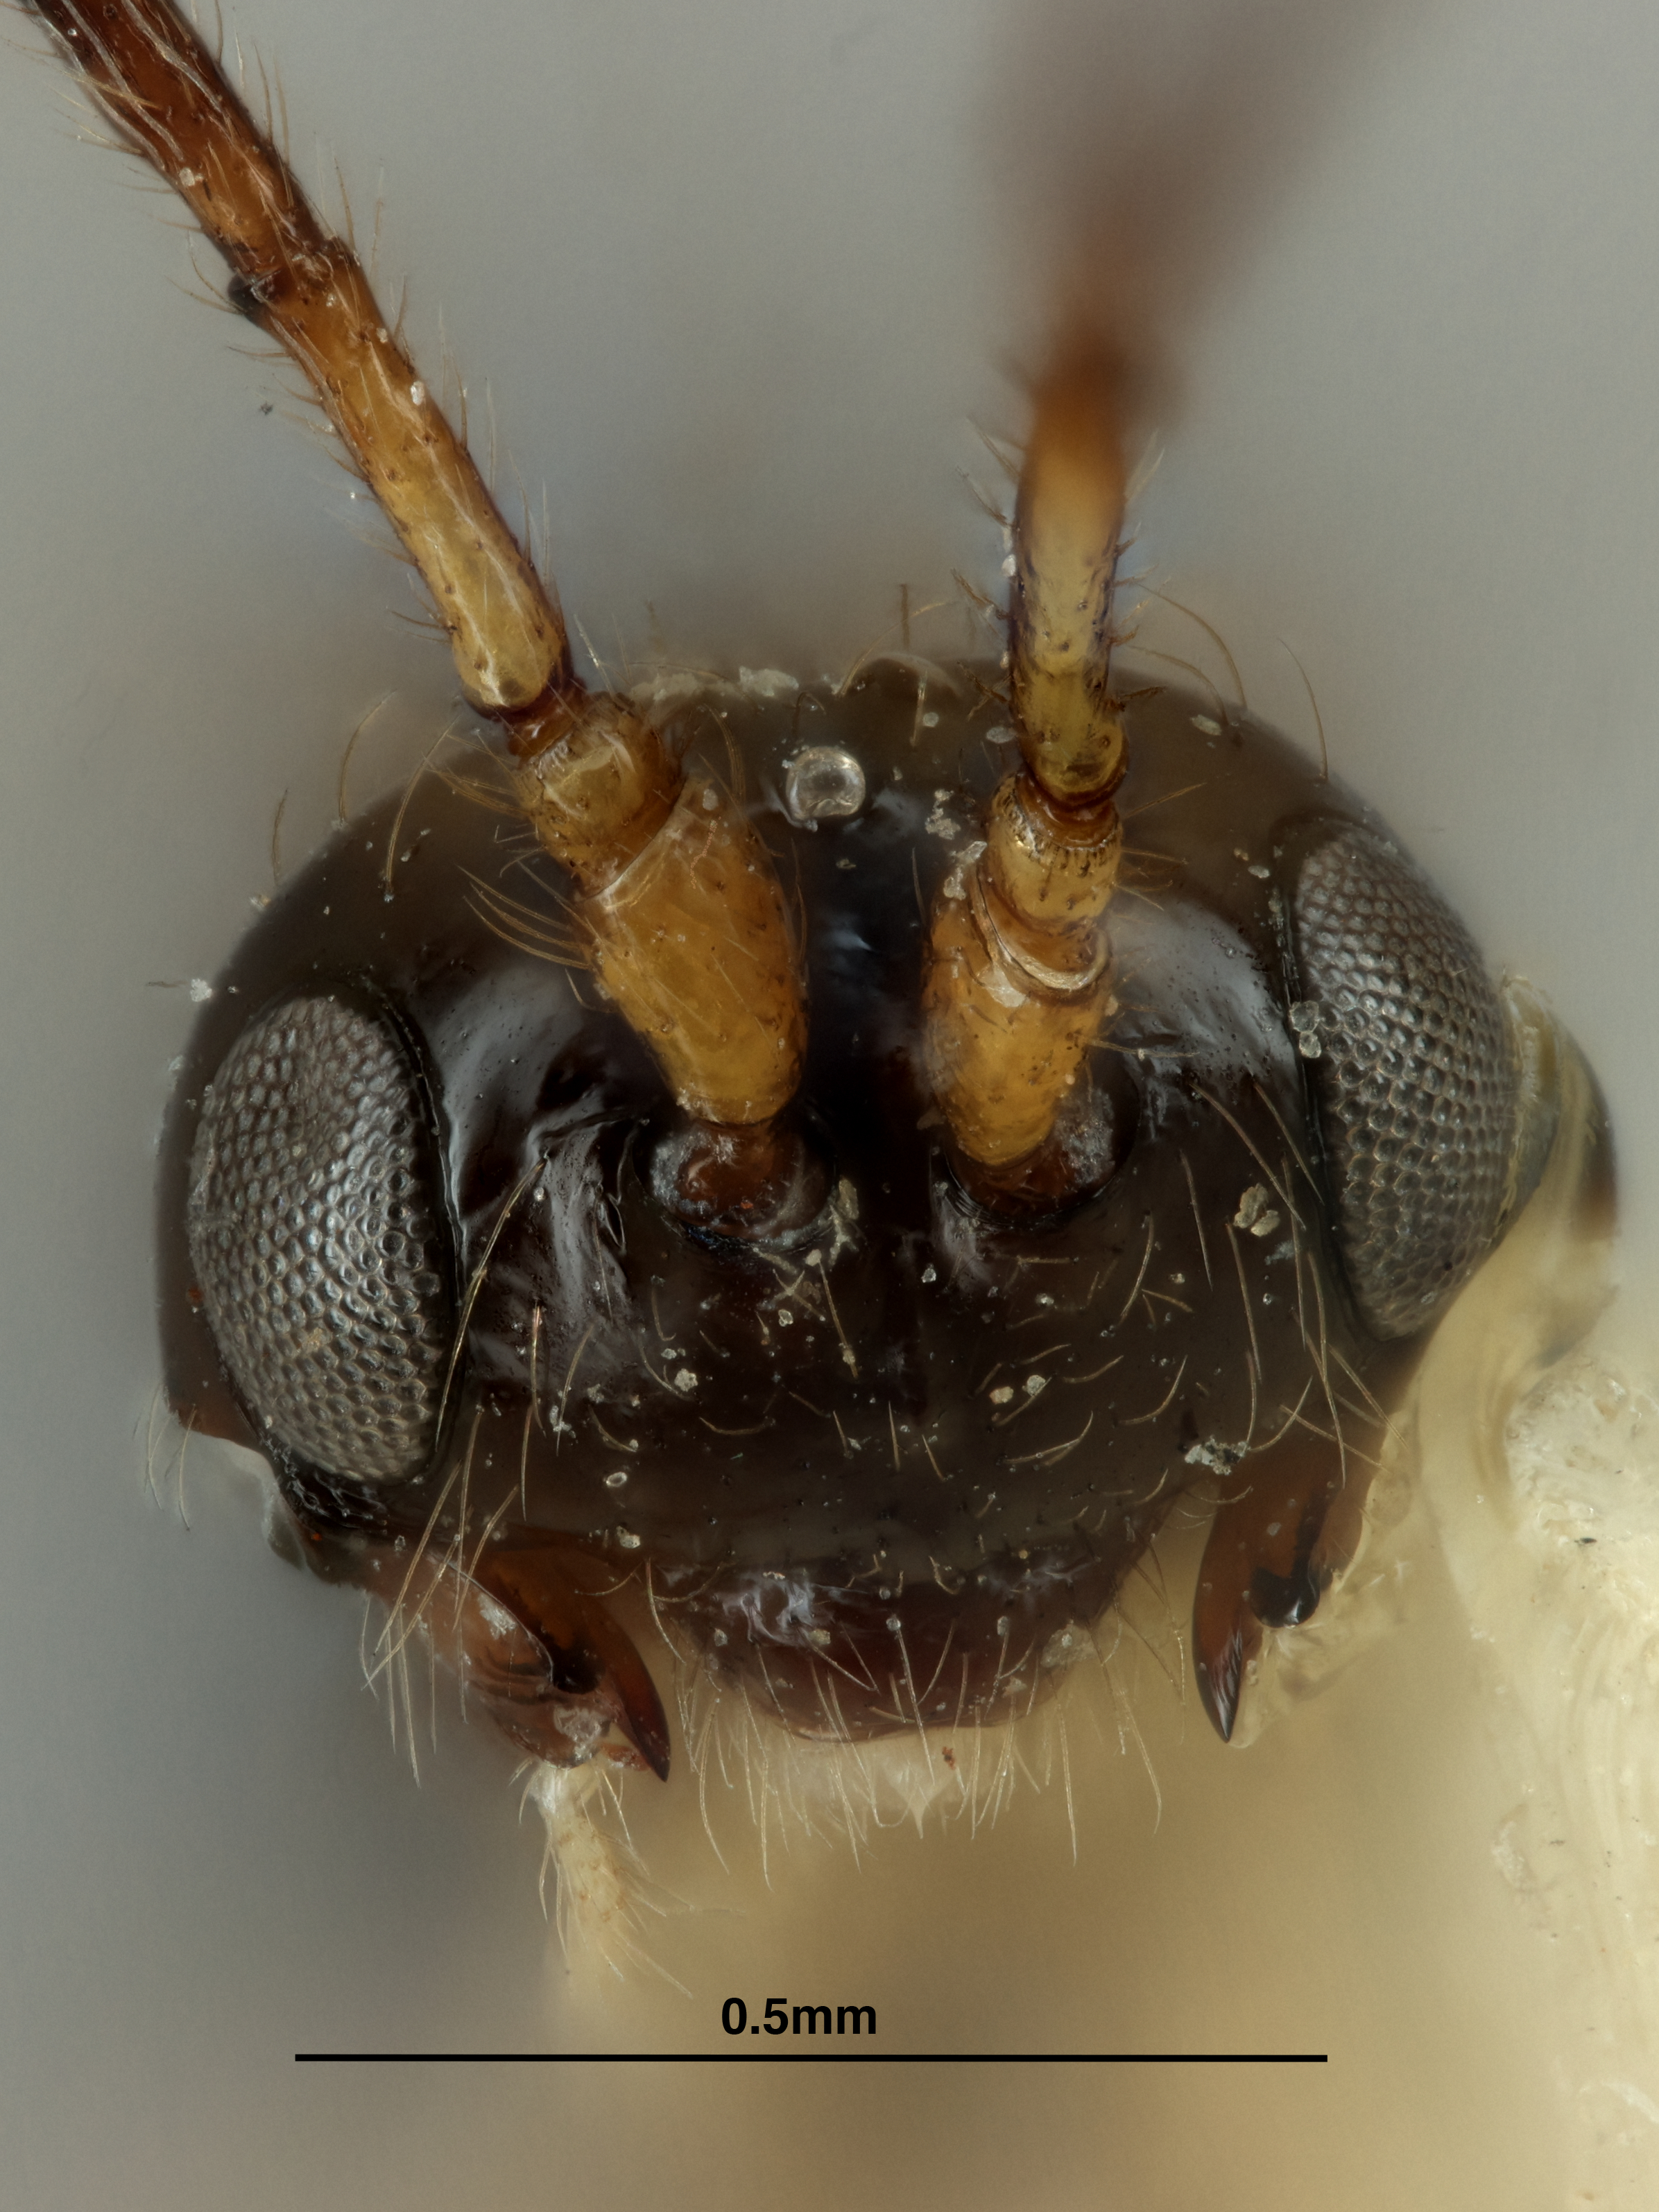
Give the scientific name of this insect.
Aspilota acutistigma
